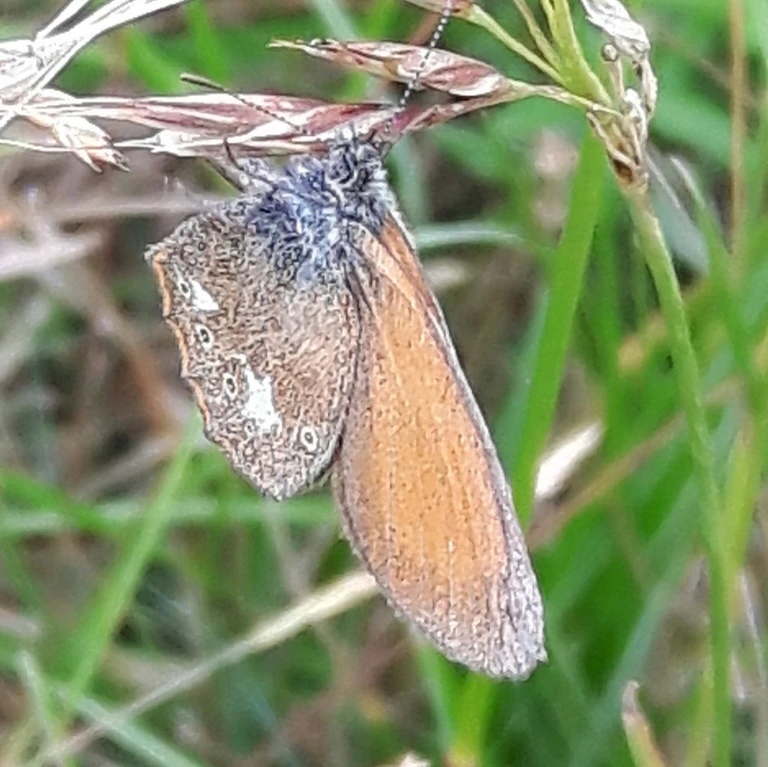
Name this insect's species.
Coenonympha glycerion (also Coenonympha iphis)
